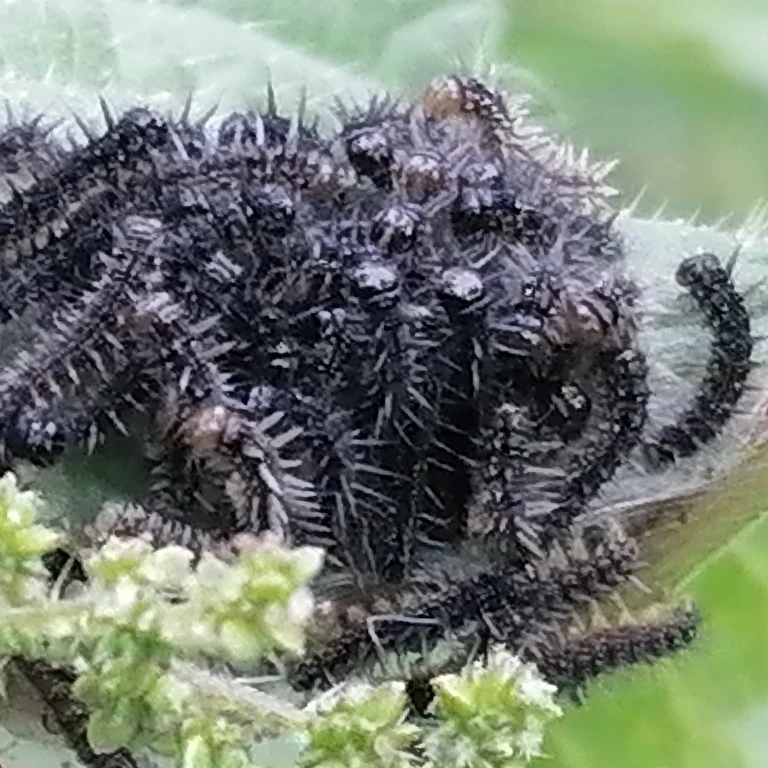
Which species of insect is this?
Aglais io
